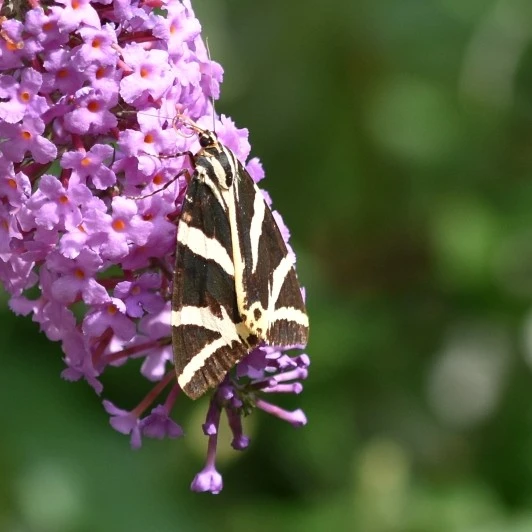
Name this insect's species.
Euplagia quadripunctaria
